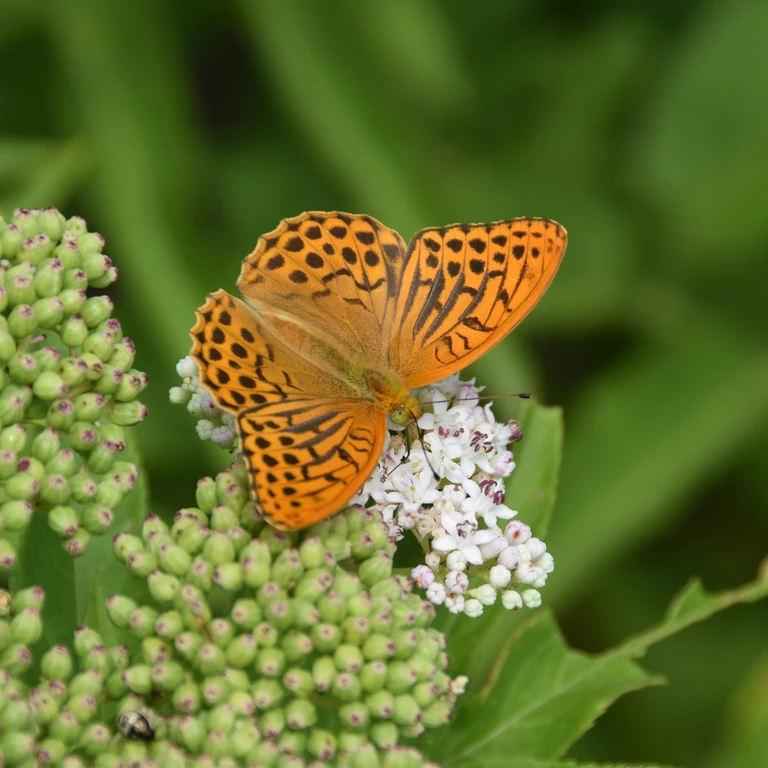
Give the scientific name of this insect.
Argynnis paphia
